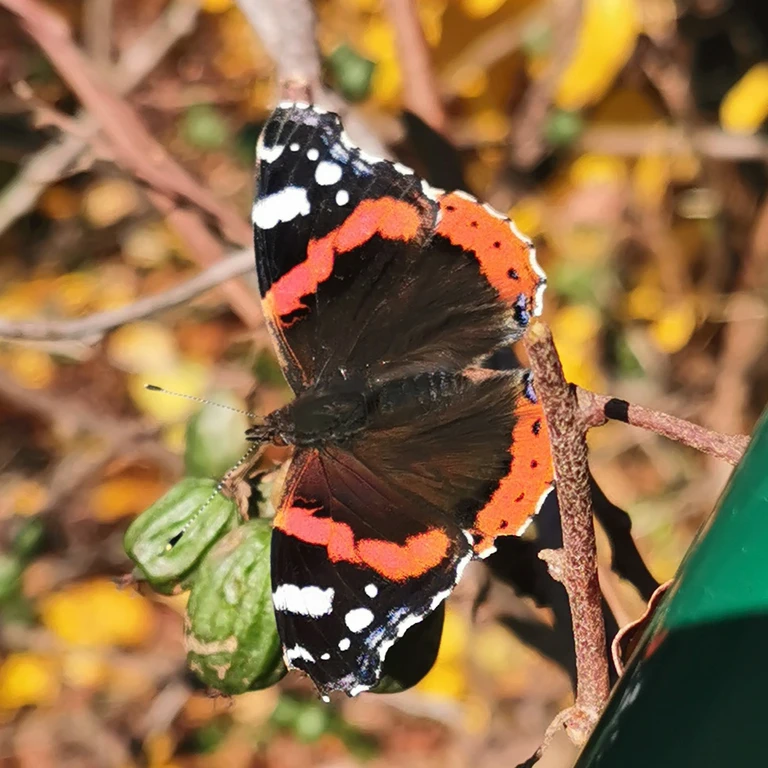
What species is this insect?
Vanessa atalanta
